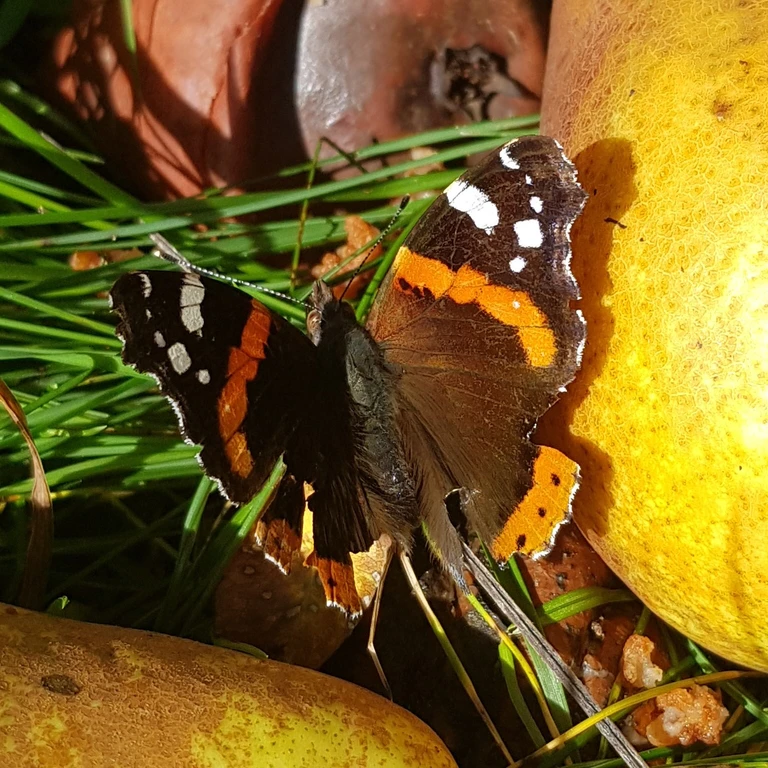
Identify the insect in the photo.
Vanessa atalanta
